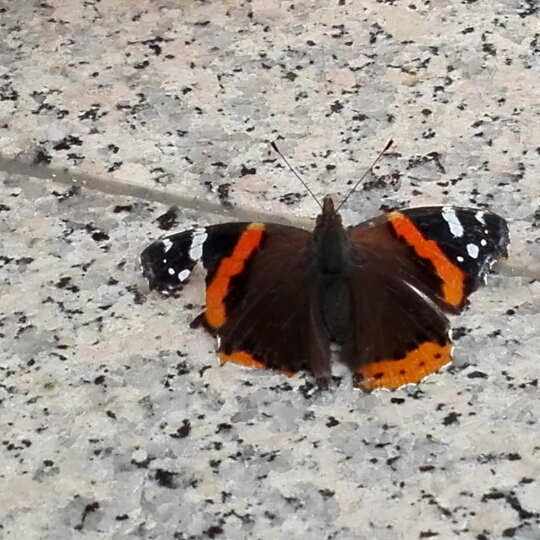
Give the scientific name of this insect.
Vanessa atalanta
